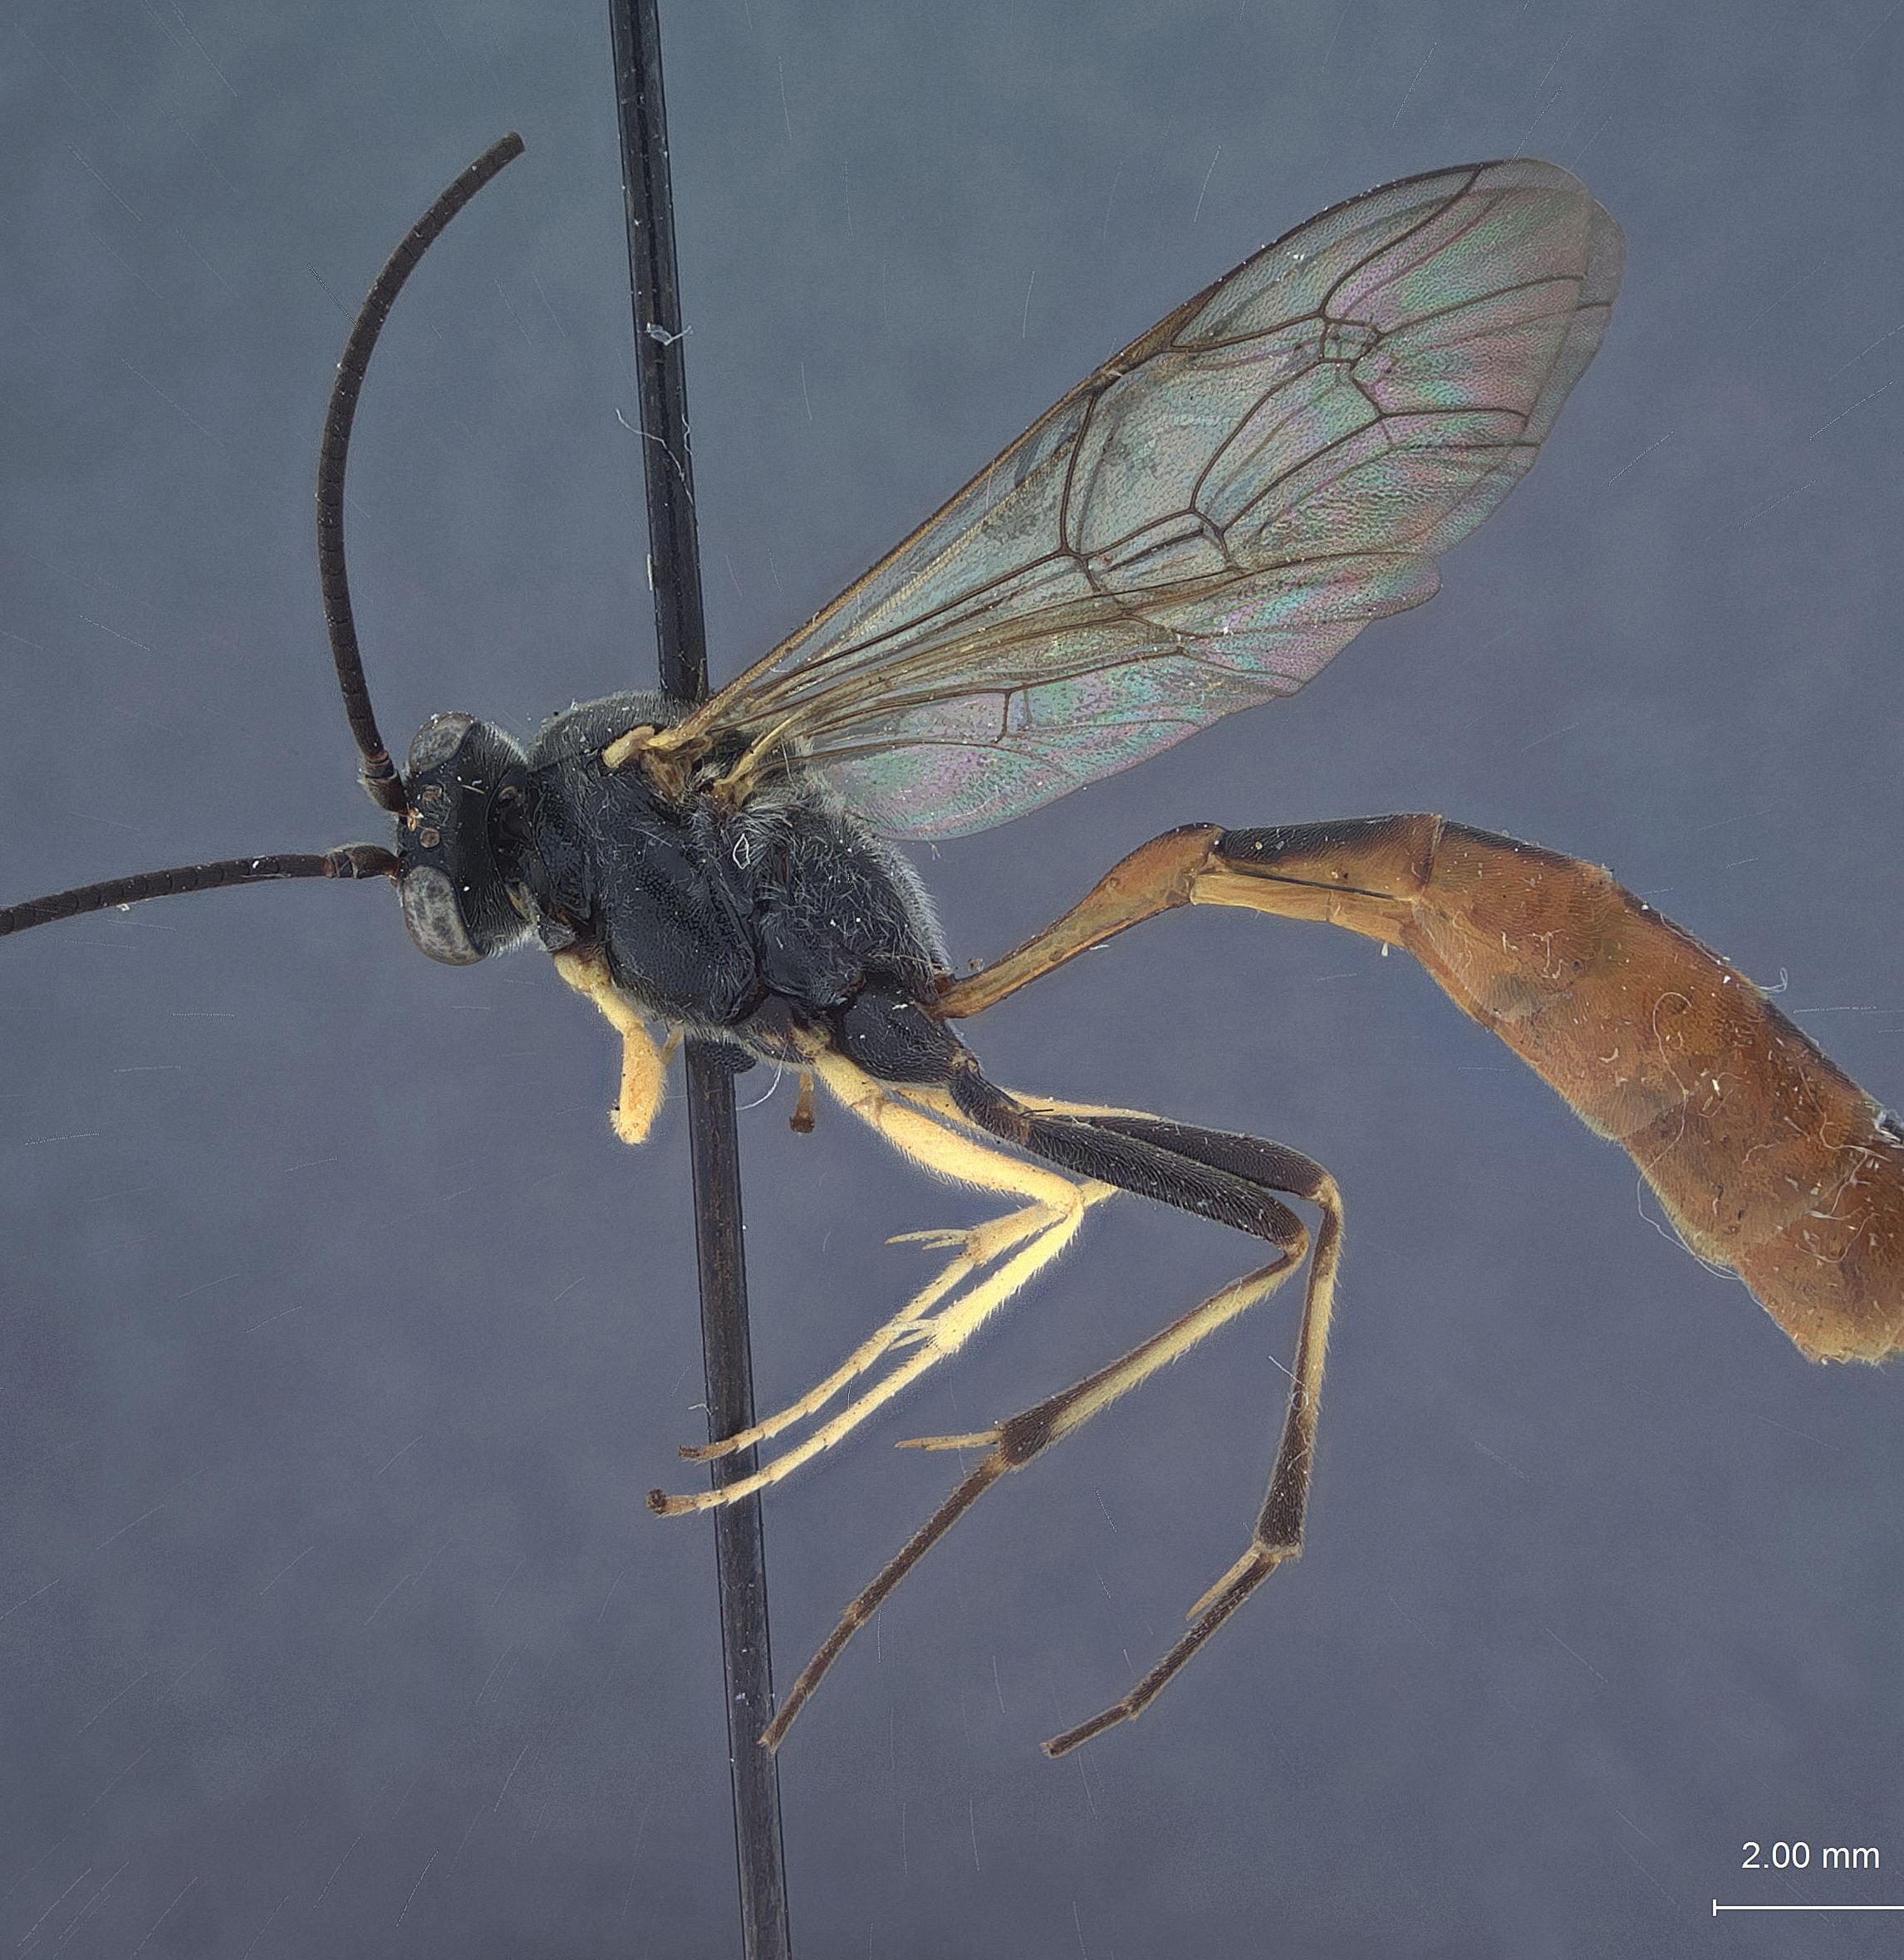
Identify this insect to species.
Campoplegidea magnifica
